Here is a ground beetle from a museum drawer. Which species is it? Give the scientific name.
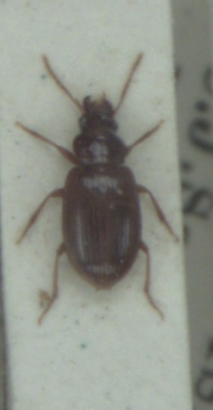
Bradycellus verbasci
